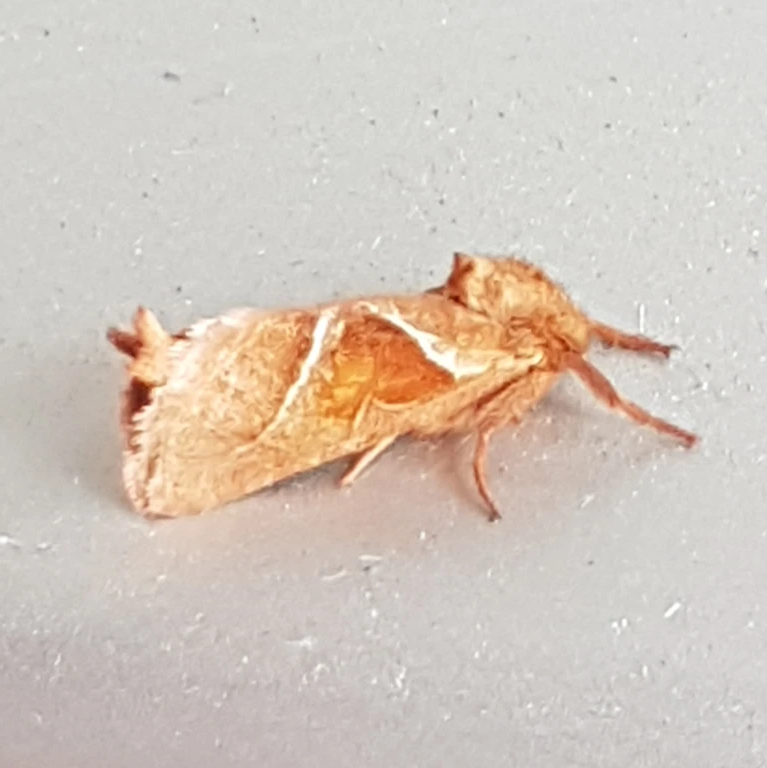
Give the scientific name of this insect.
Triodia sylvina
